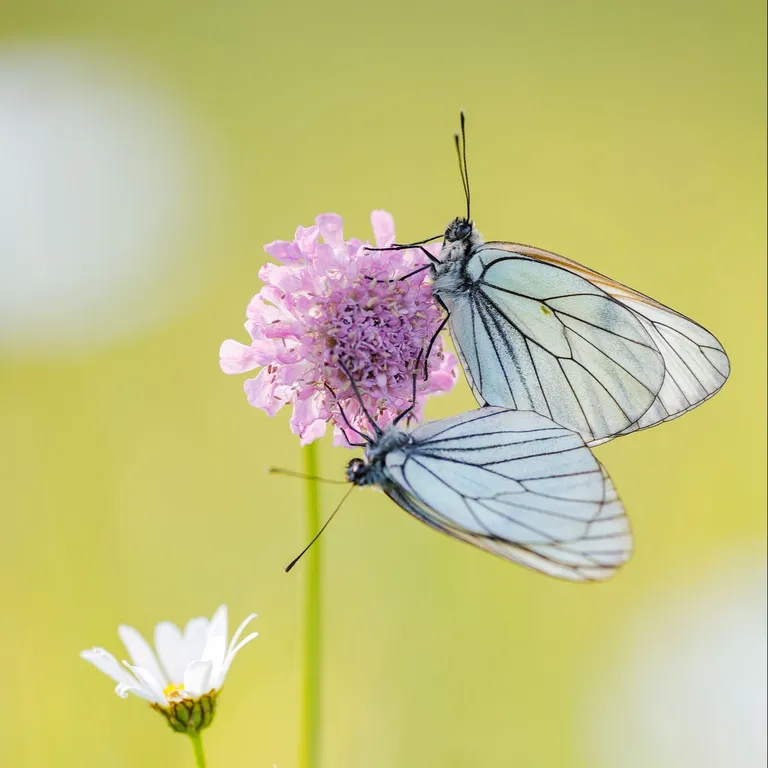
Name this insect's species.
Aporia crataegi
